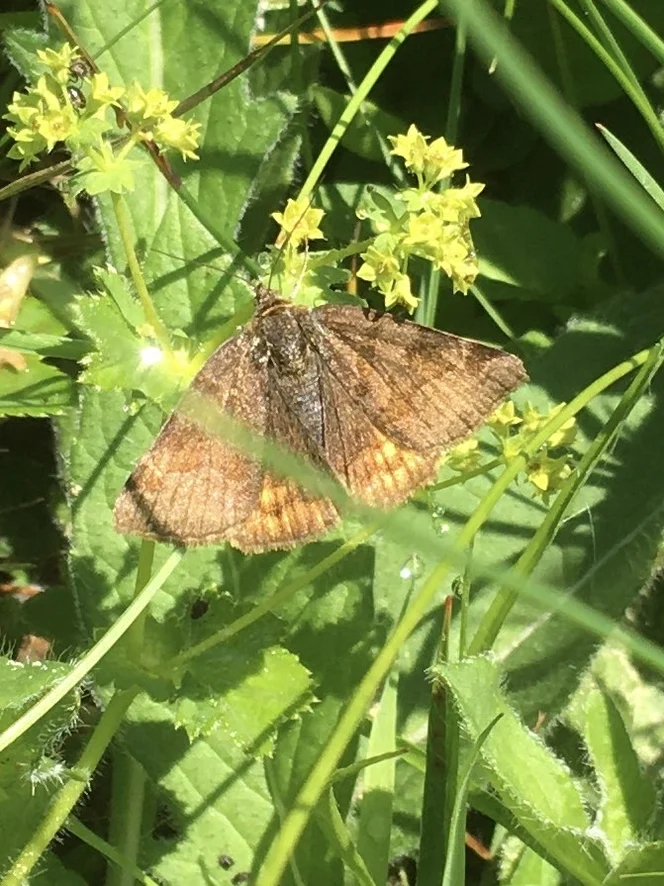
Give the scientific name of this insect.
Euclidia glyphica
